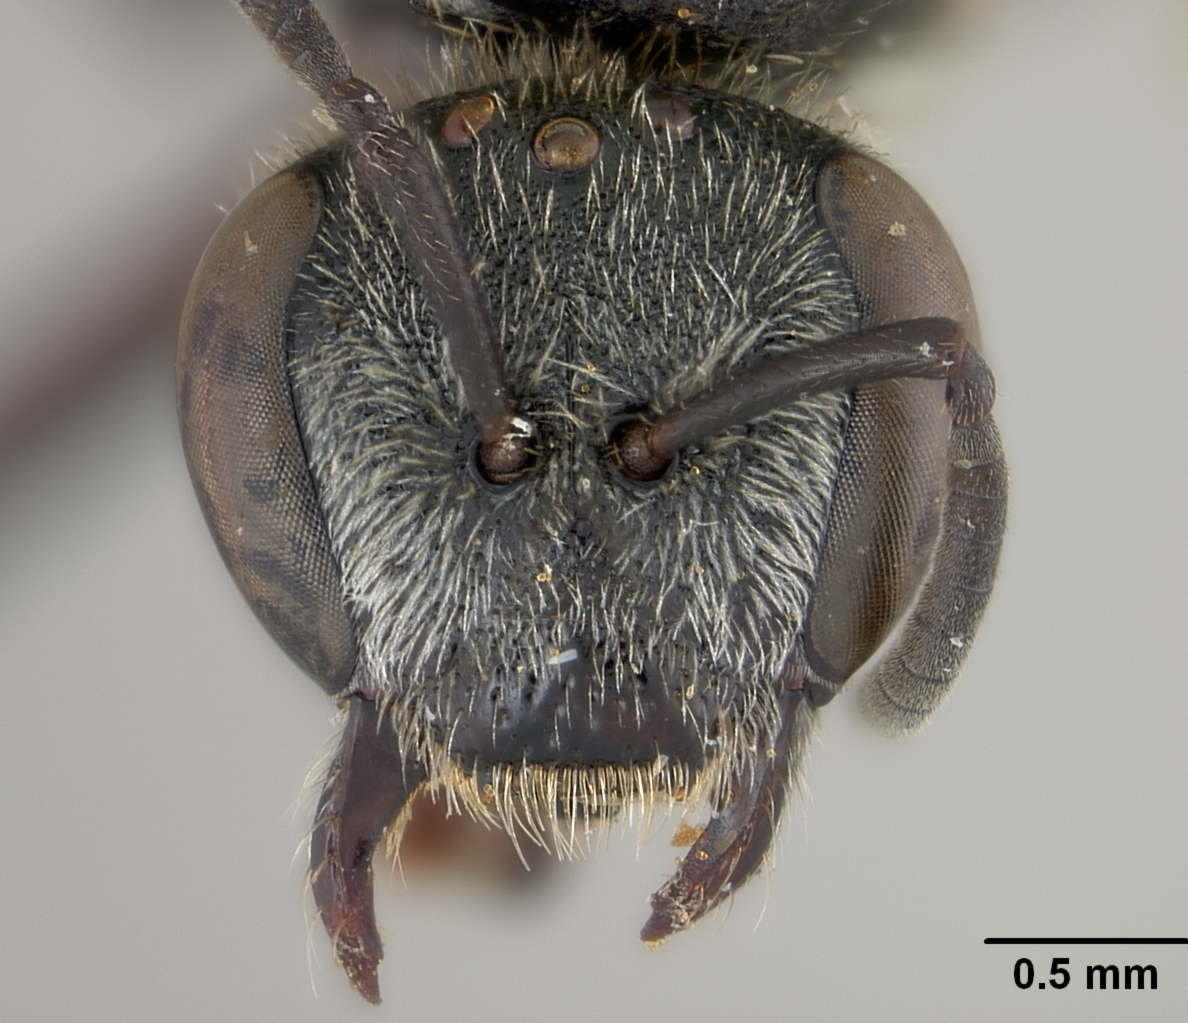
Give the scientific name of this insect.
Halictus solovieffi
